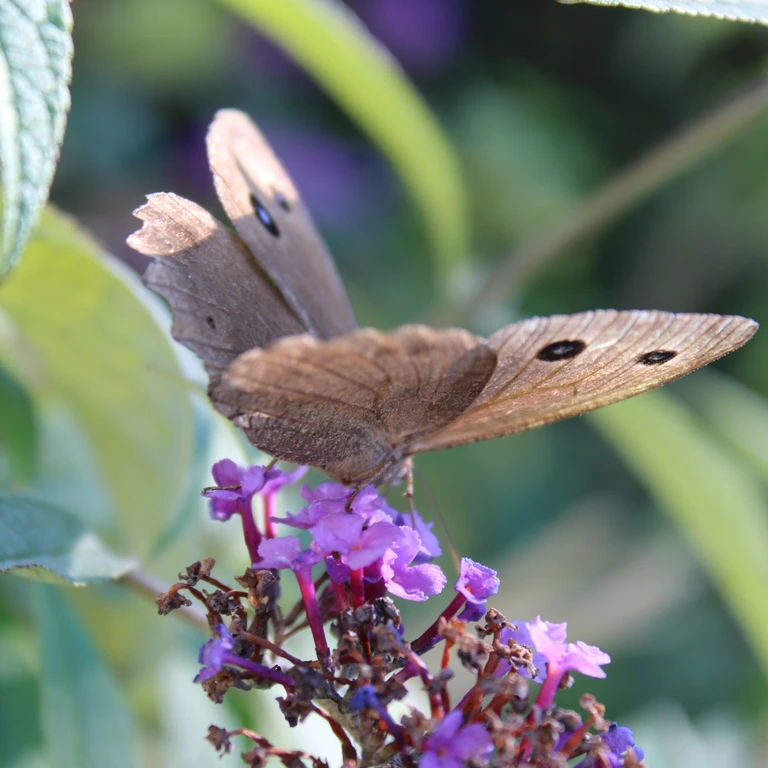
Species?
Minois dryas
